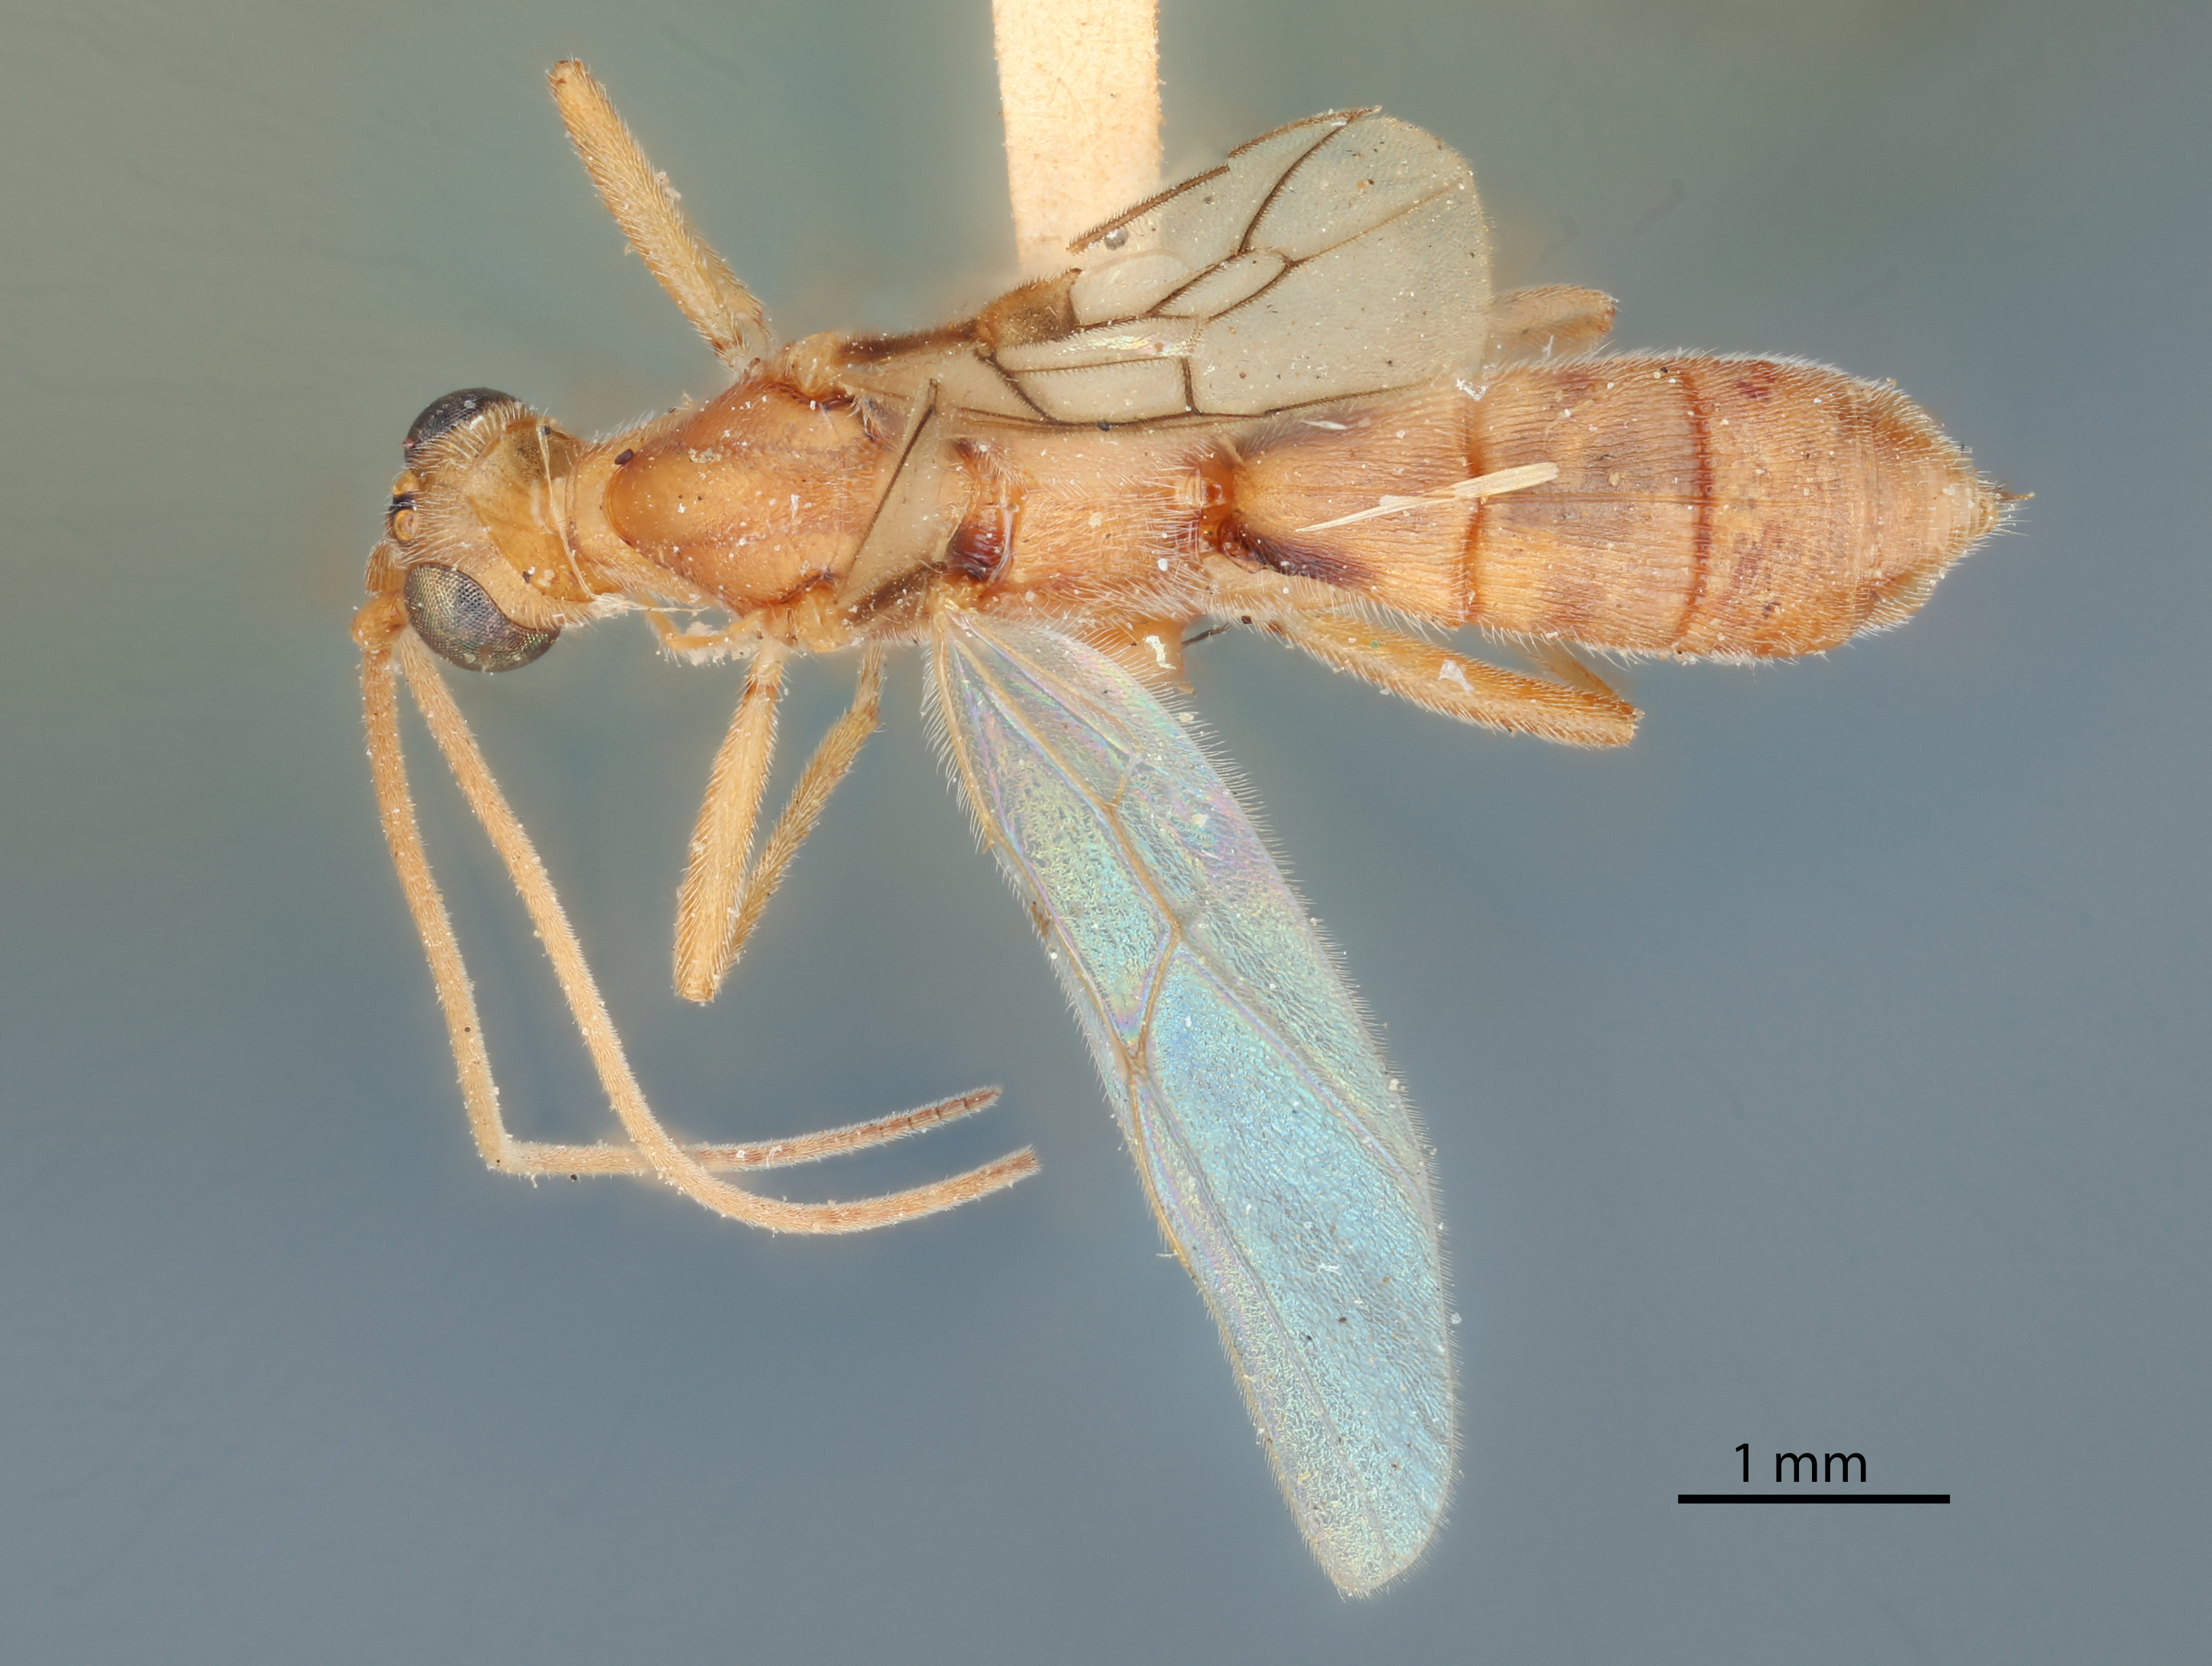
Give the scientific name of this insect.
Rhogas modestus
